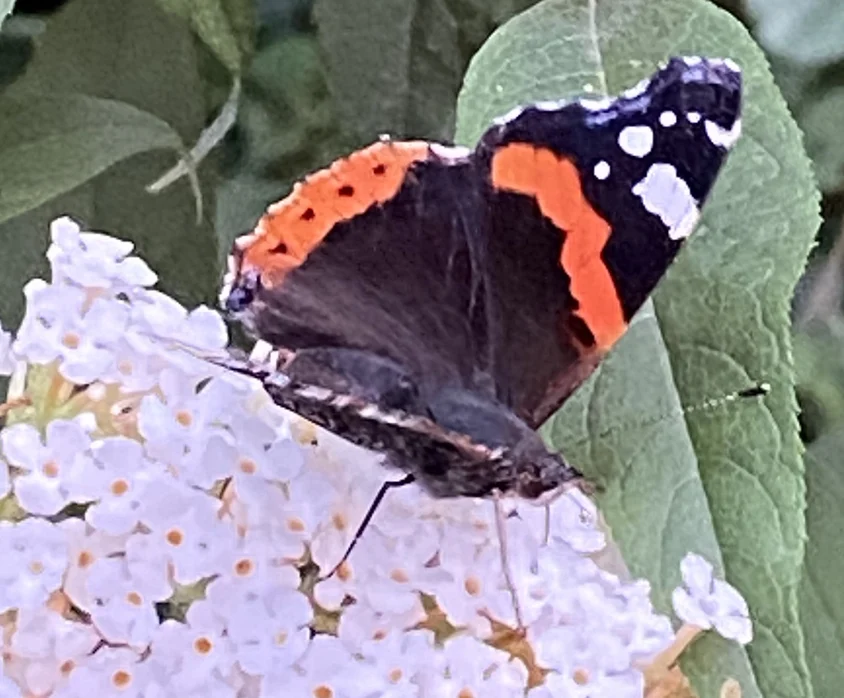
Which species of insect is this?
Vanessa atalanta
